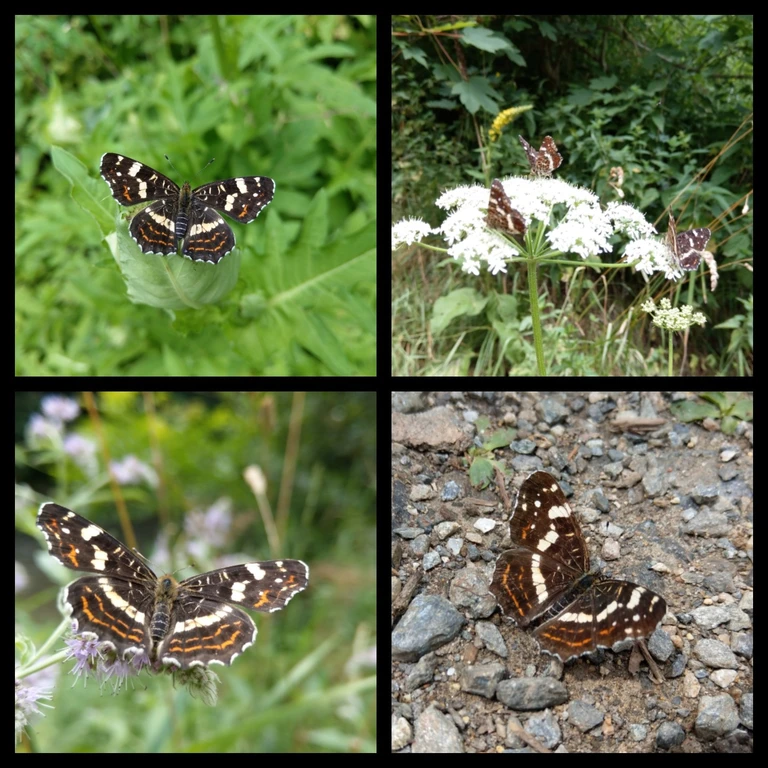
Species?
Araschnia levana
